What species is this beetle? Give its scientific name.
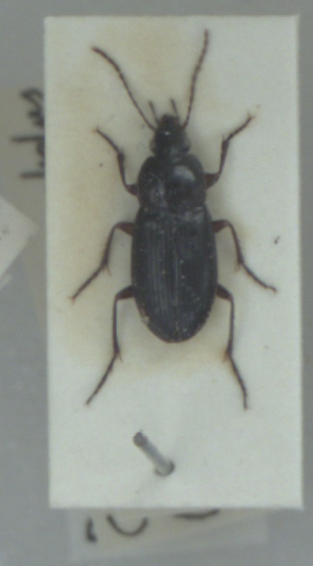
Calathus melanocephalus
